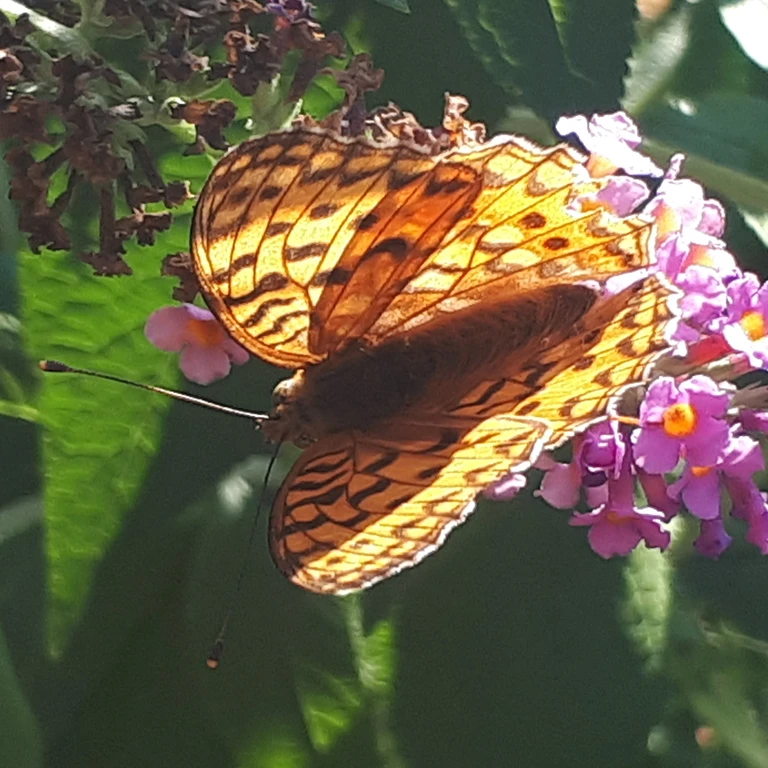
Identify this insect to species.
Fabriciana adippe
